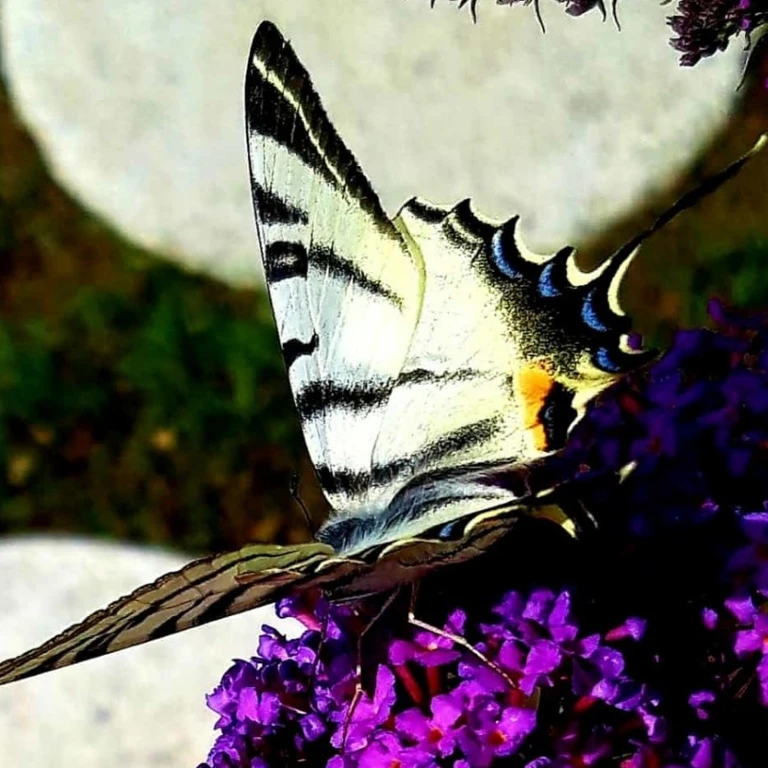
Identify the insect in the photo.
Iphiclides podalirius
